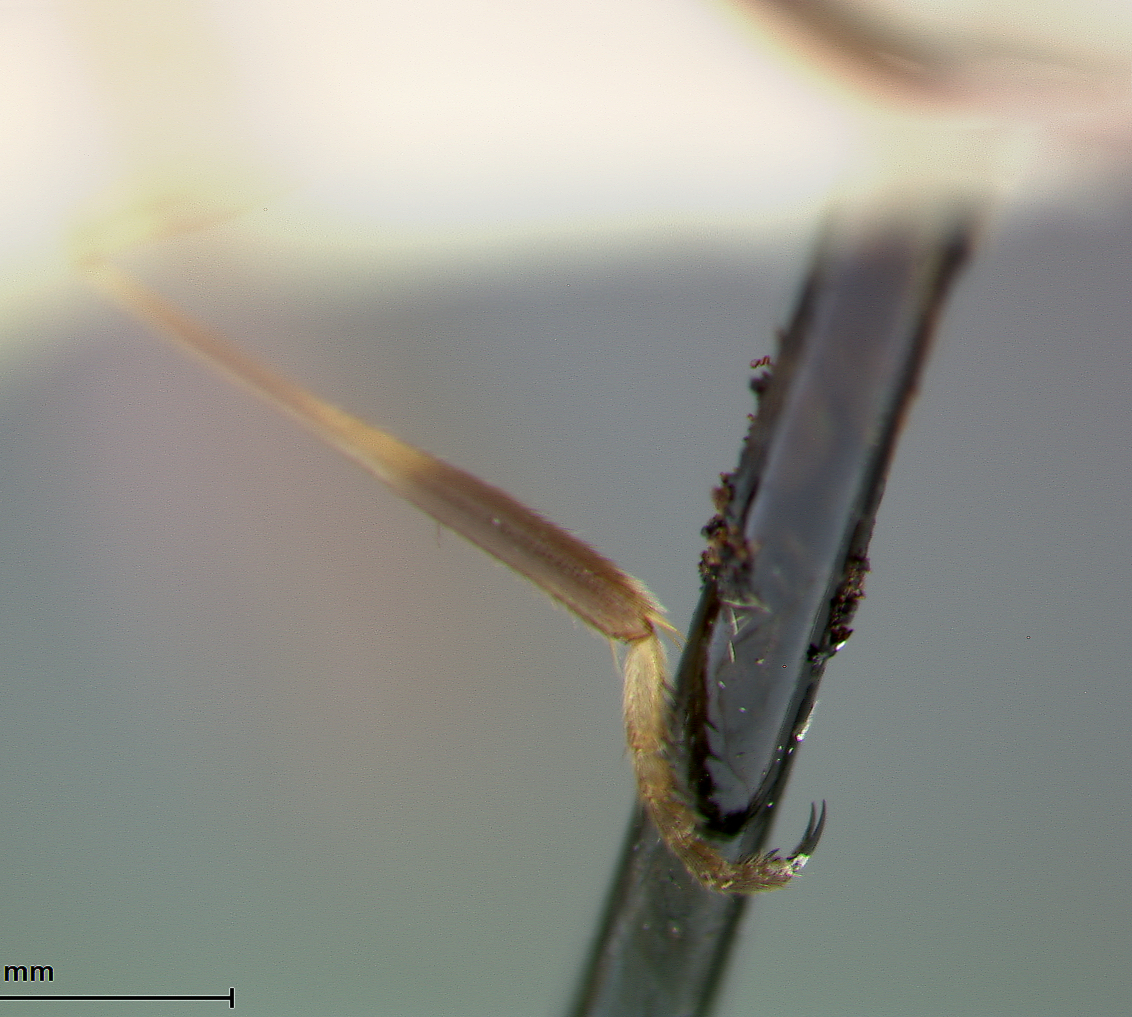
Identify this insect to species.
Lobos himalayae
